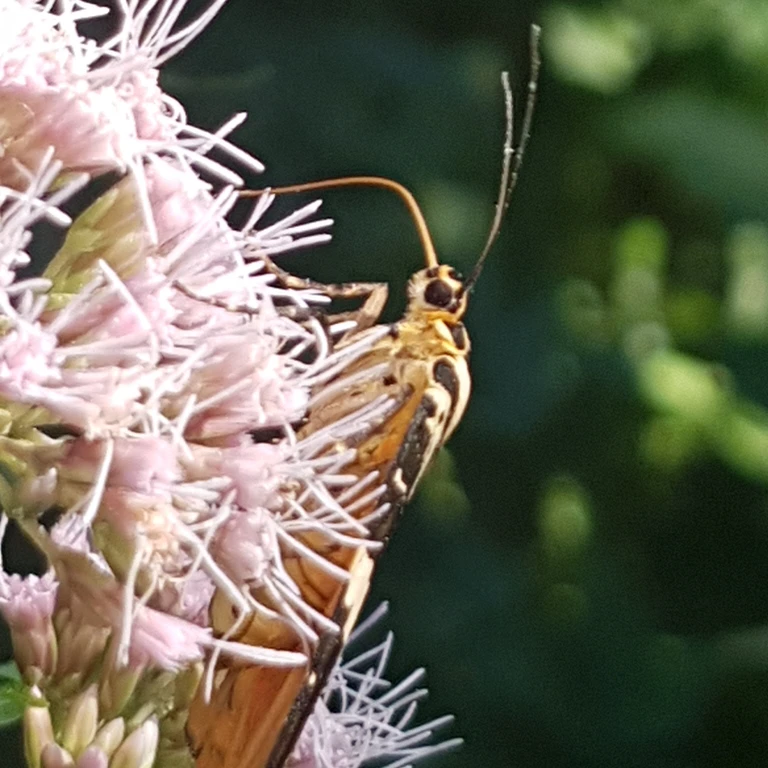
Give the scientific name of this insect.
Euplagia quadripunctaria
